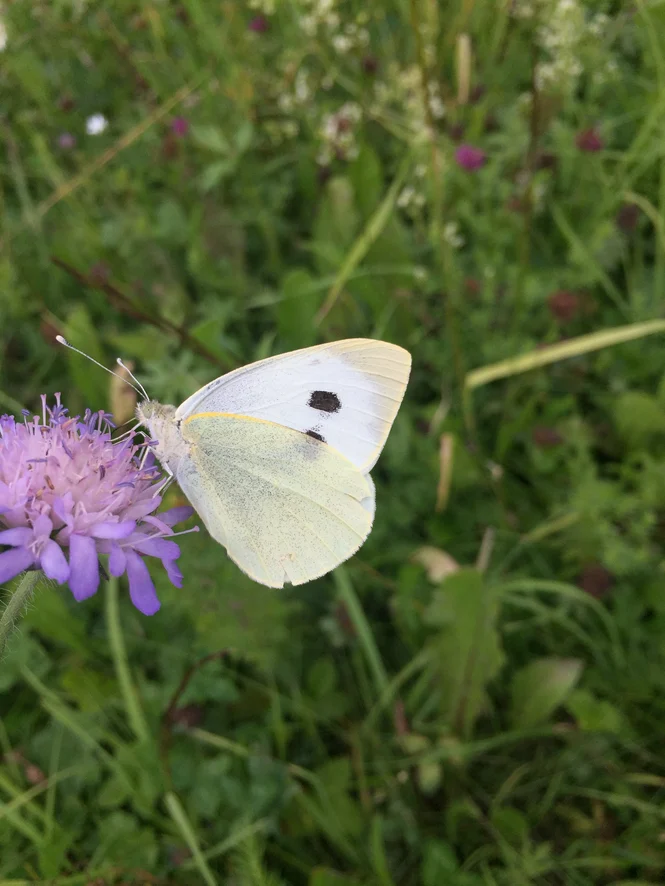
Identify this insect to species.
Pieris brassicae
